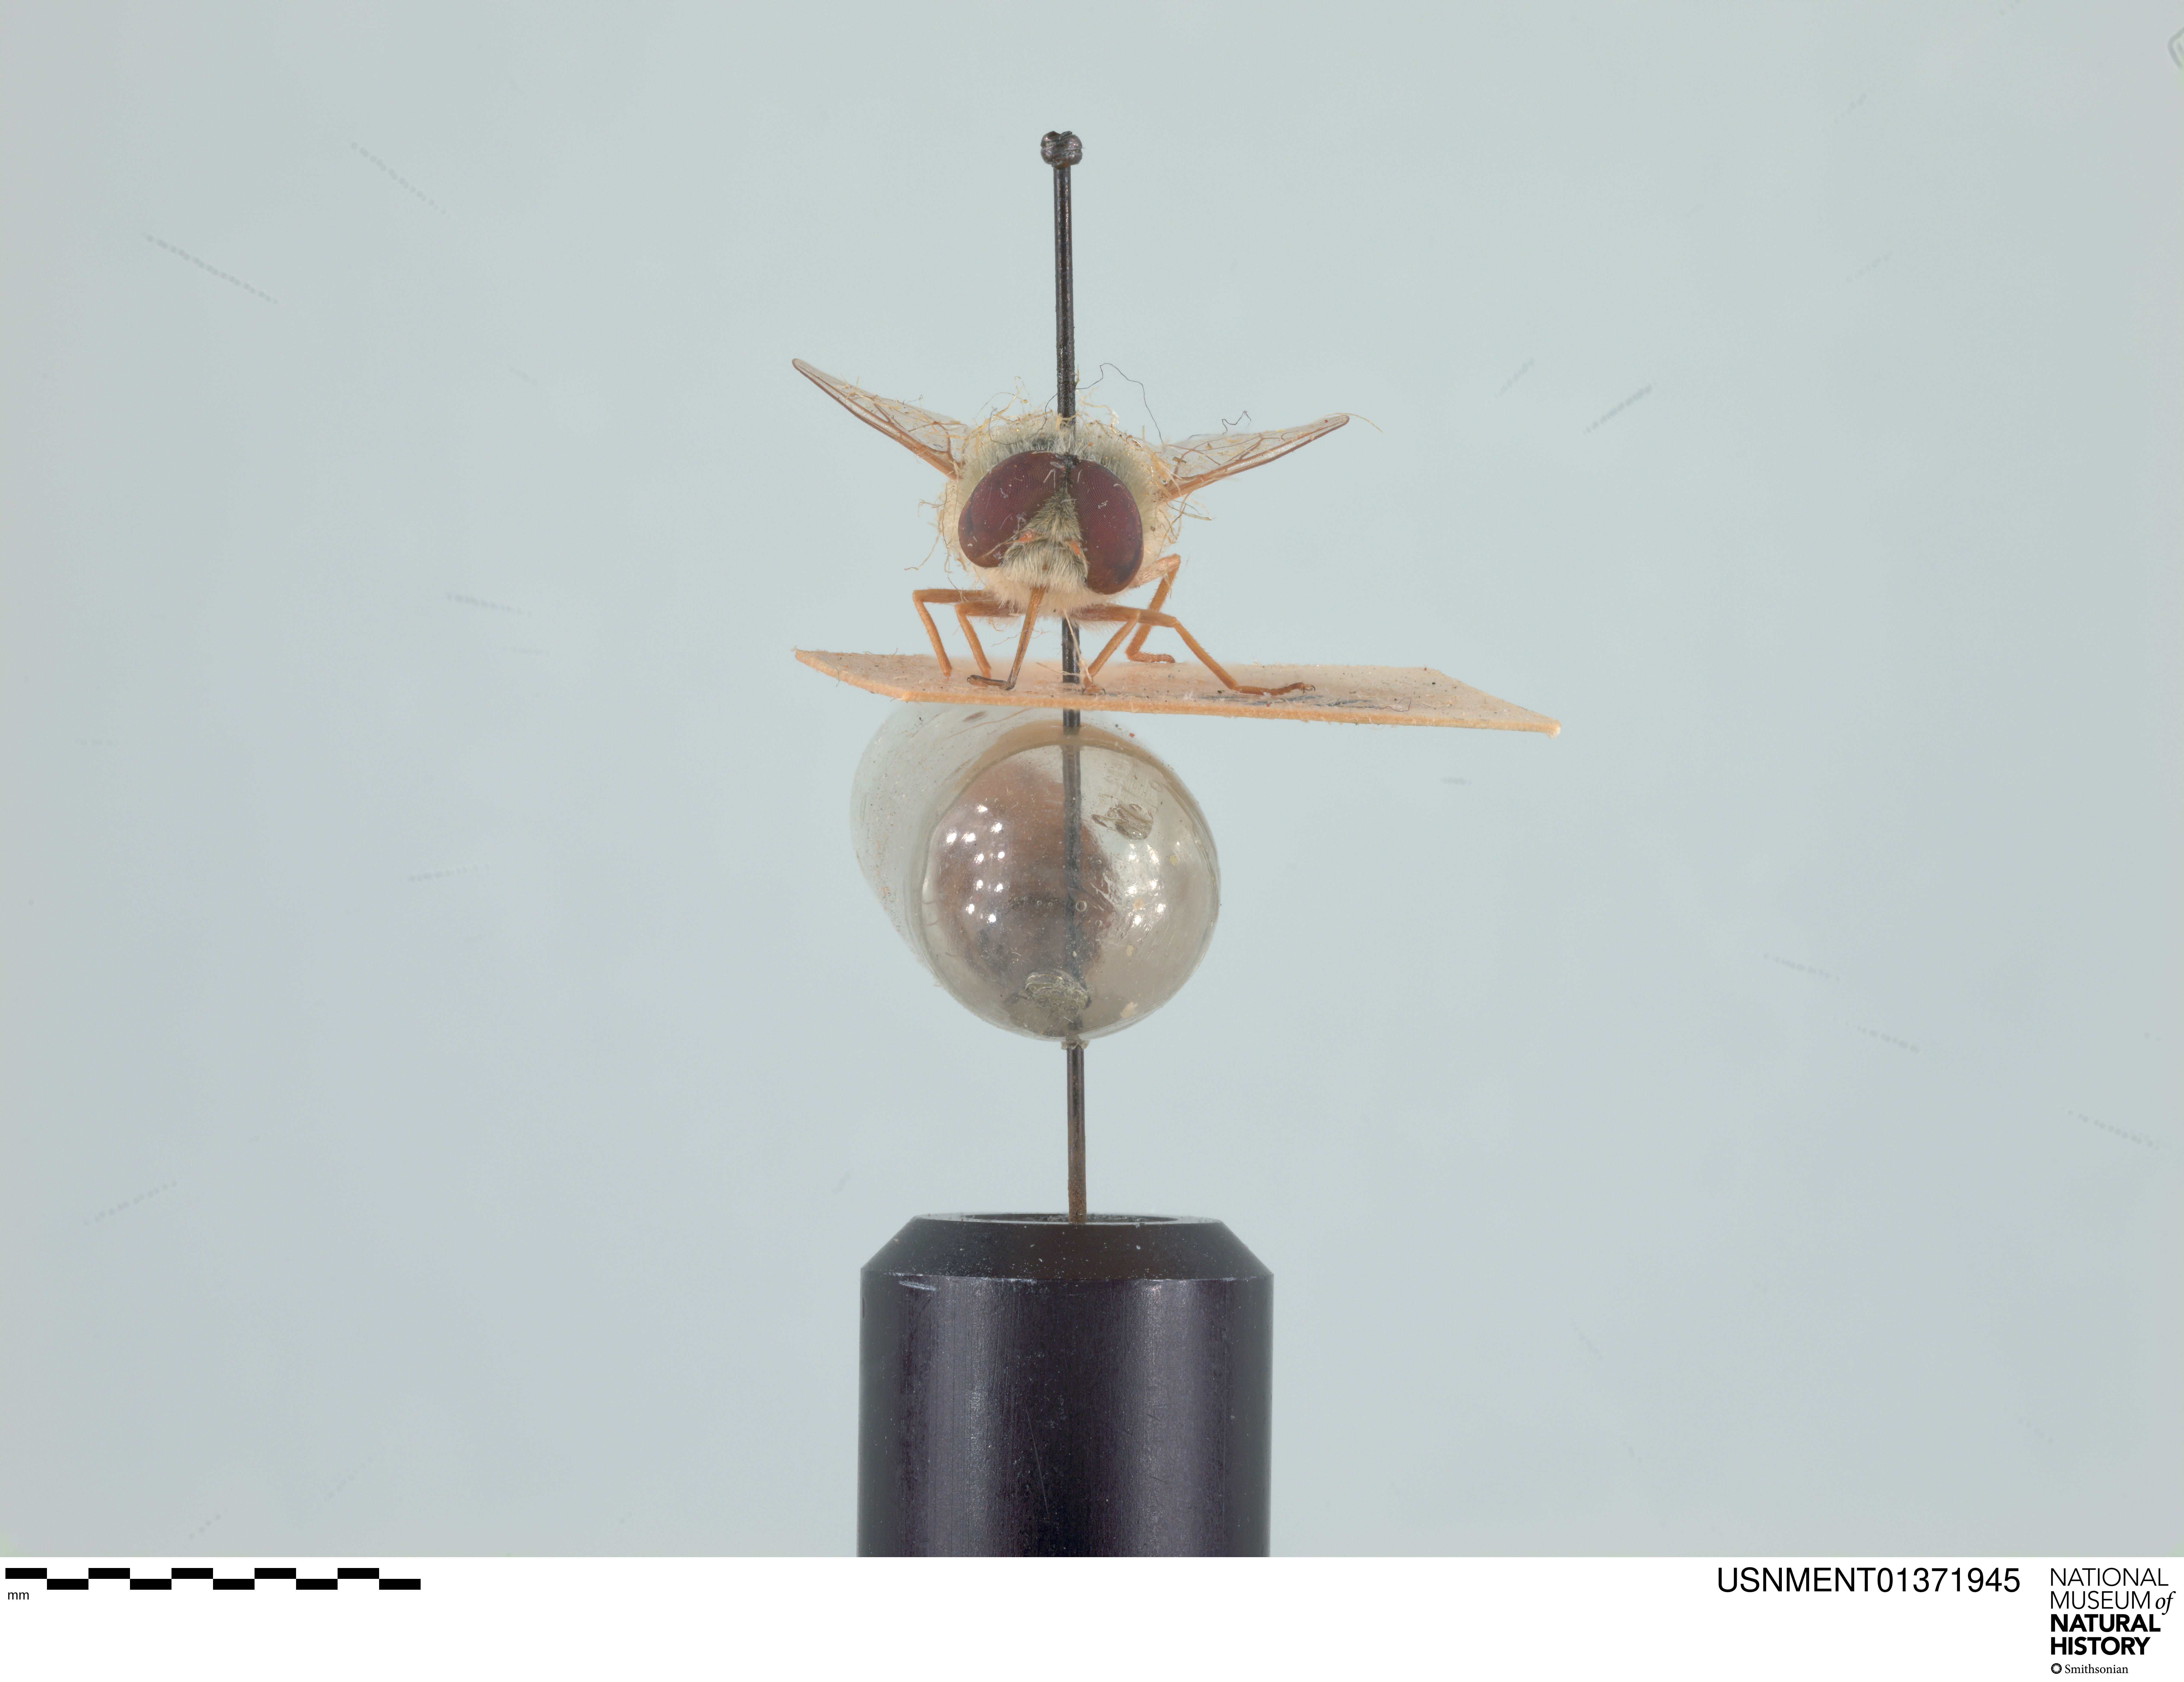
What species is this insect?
Neorhynchocephalus sackenii
